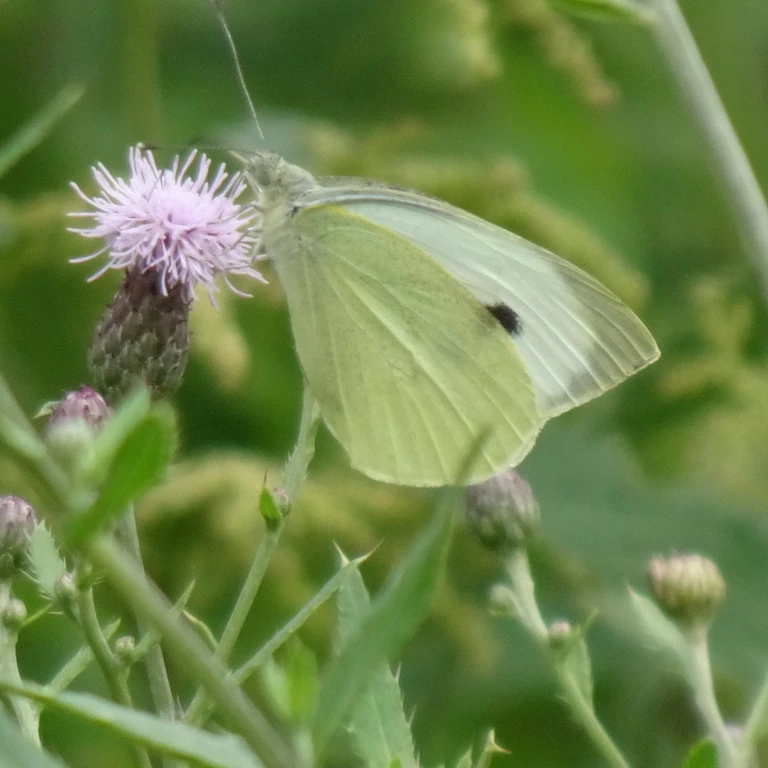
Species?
Pieris brassicae
